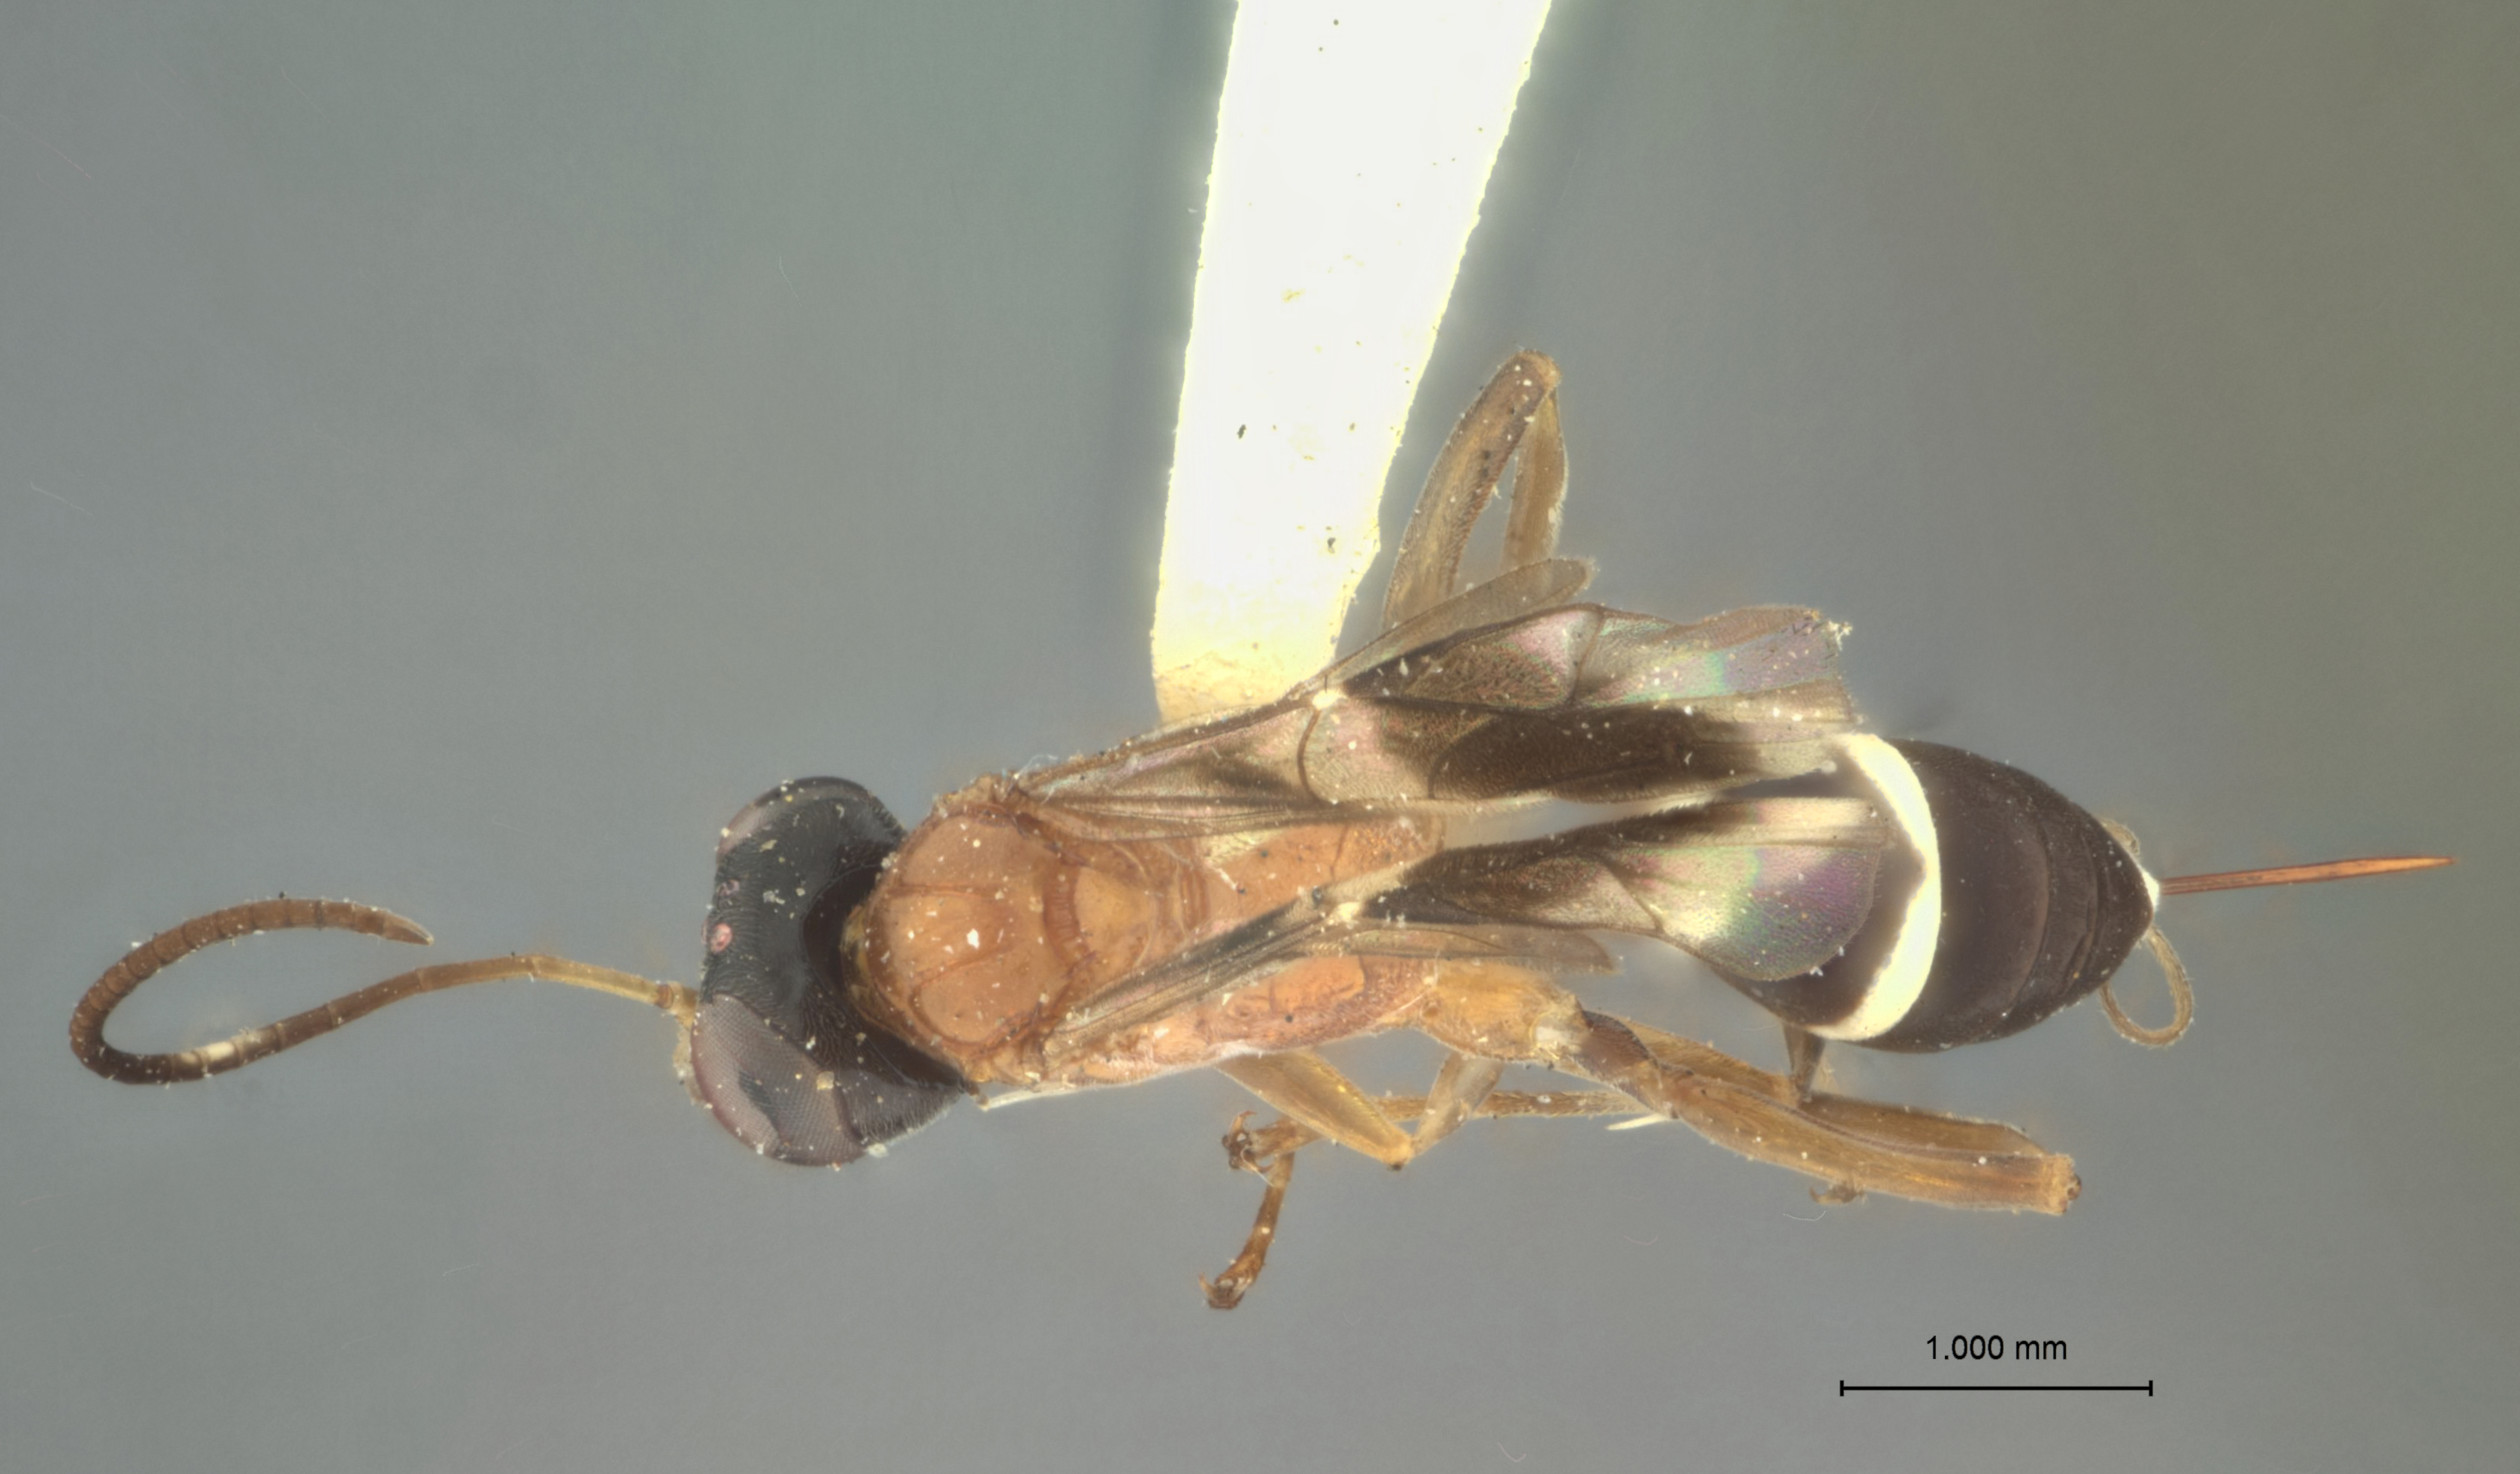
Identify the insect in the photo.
Isotima albicincta
